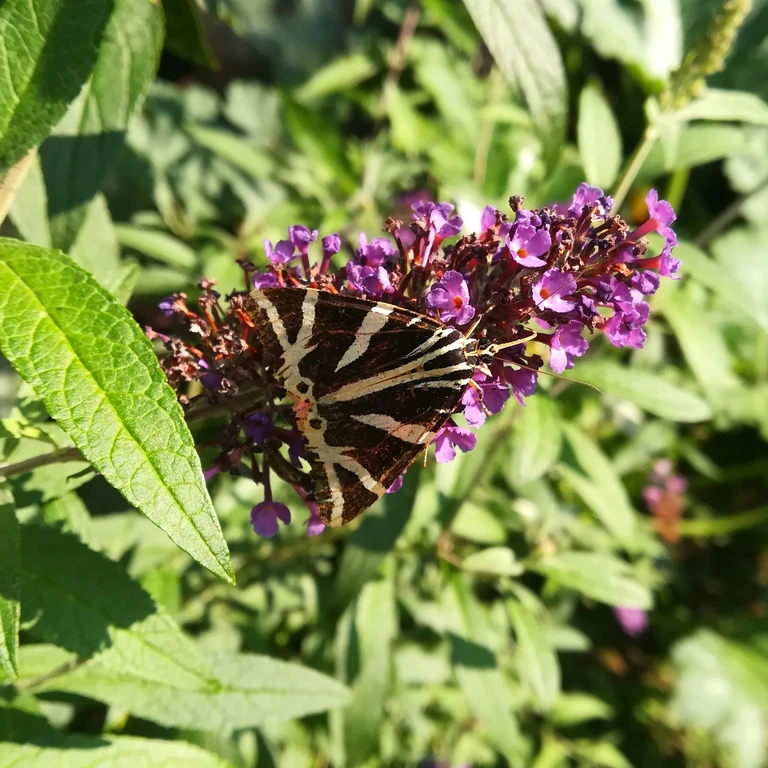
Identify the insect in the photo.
Euplagia quadripunctaria
